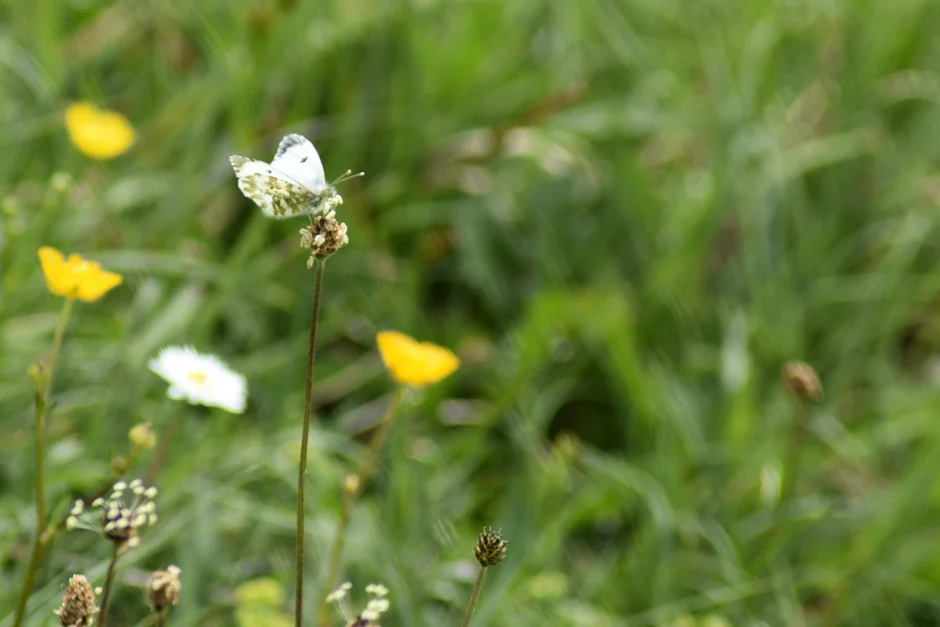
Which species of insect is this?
Anthocharis cardamines
